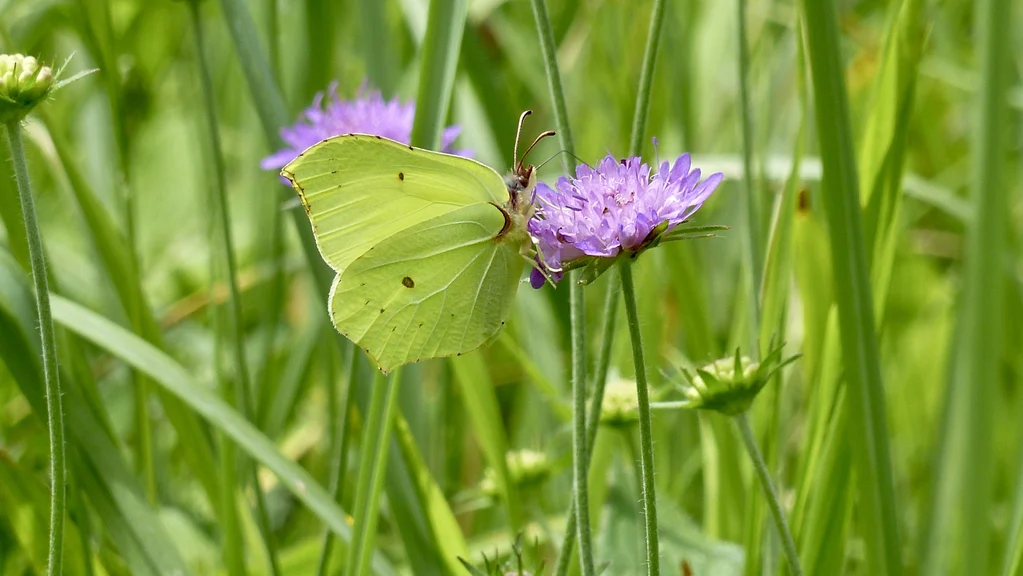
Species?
Gonepteryx rhamni
